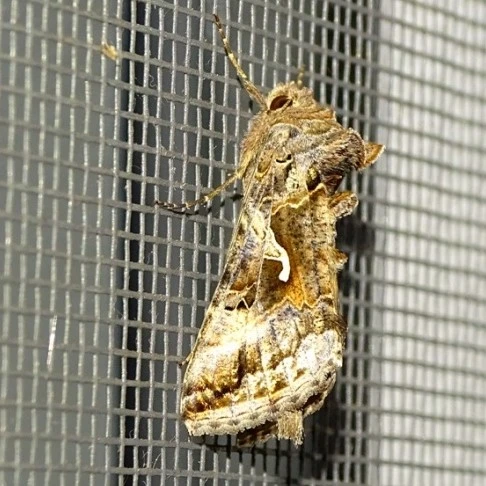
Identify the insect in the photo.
Autographa gamma
